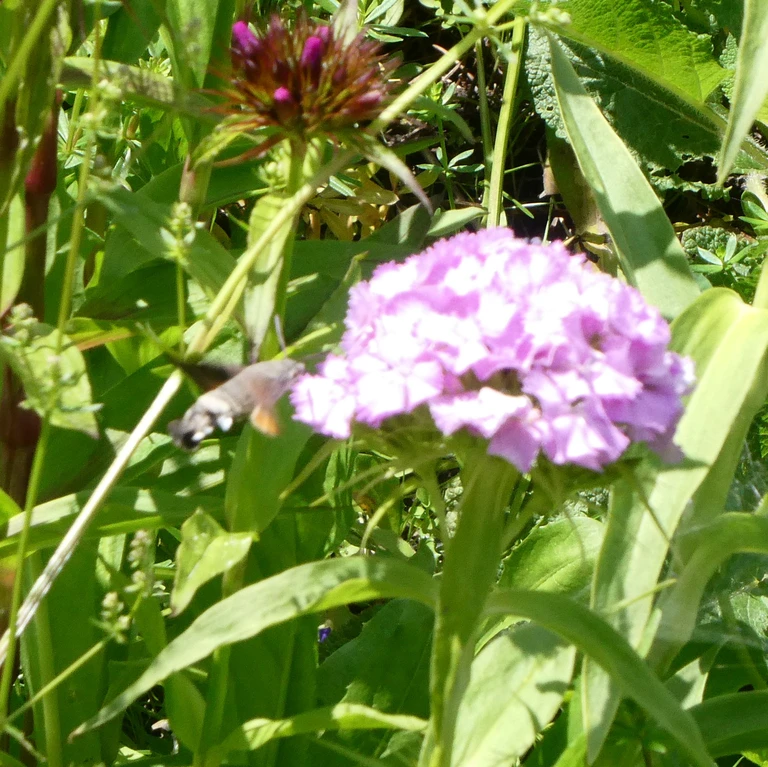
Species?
Macroglossum stellatarum
